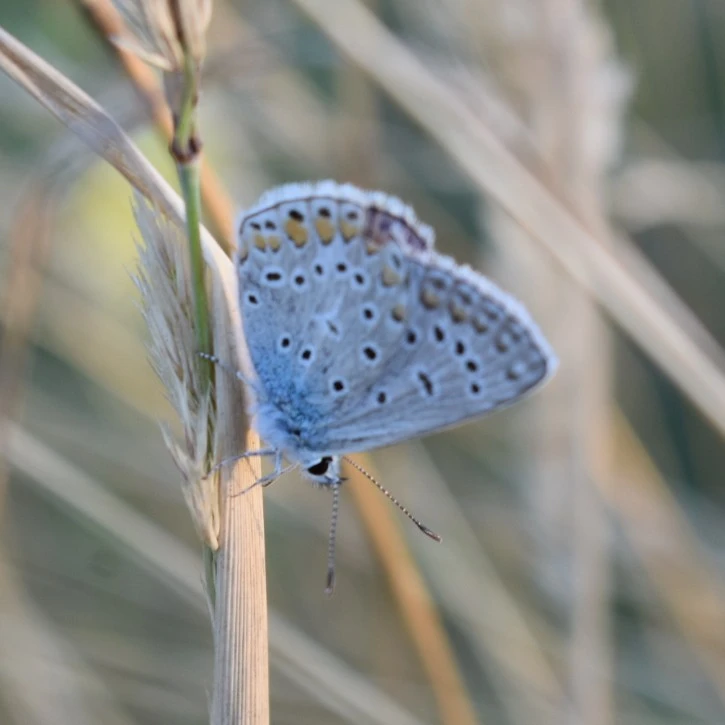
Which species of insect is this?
Polyommatus icarus
